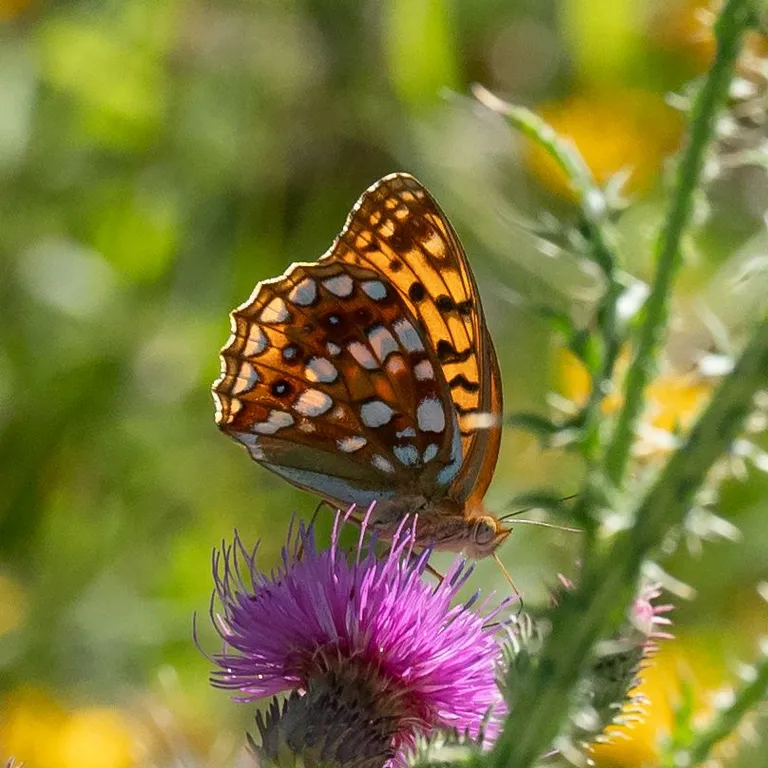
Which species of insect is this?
Fabriciana adippe
